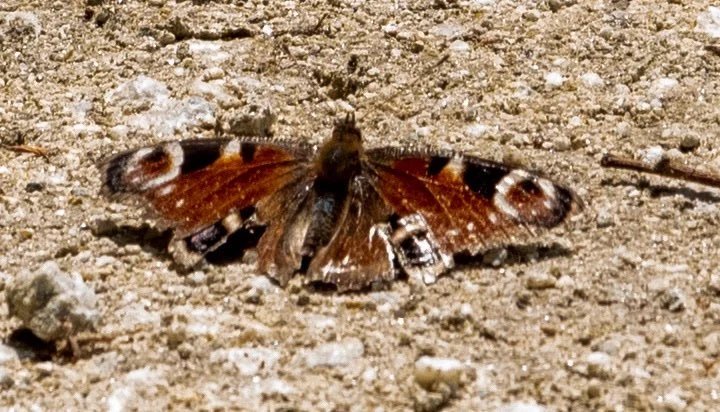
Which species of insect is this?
Aglais io
